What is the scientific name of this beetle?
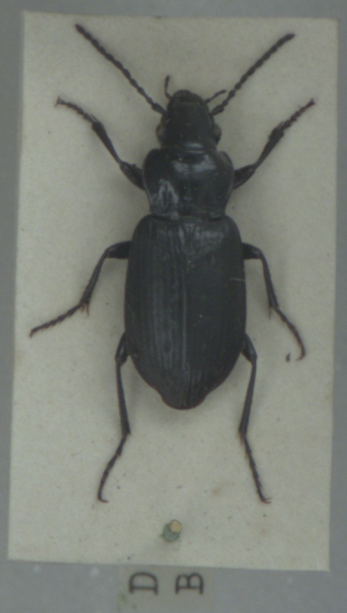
Pterostichus adstrictus
